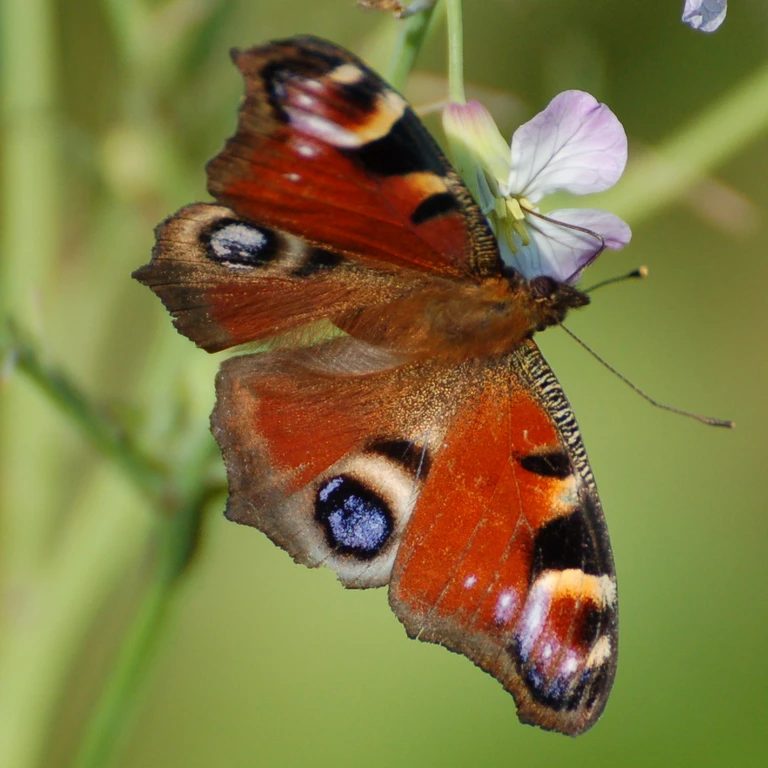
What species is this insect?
Aglais io
